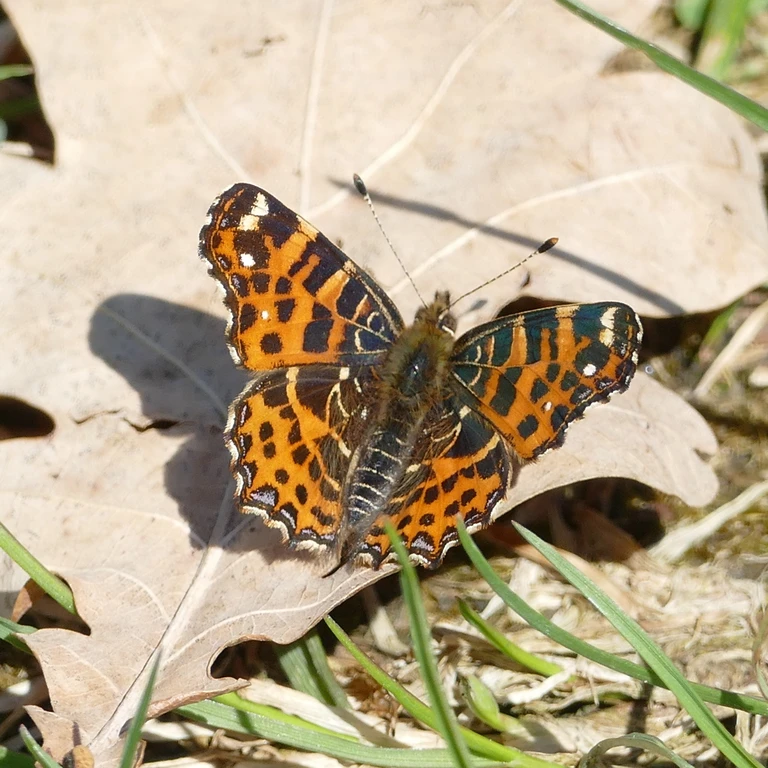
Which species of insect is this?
Araschnia levana
